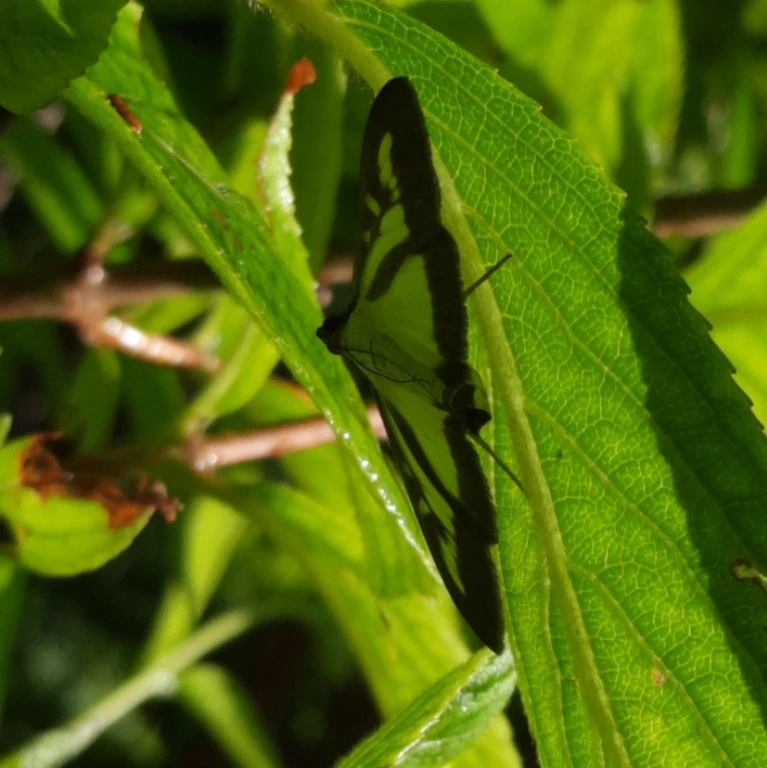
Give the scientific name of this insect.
Cydalima perspectalis
